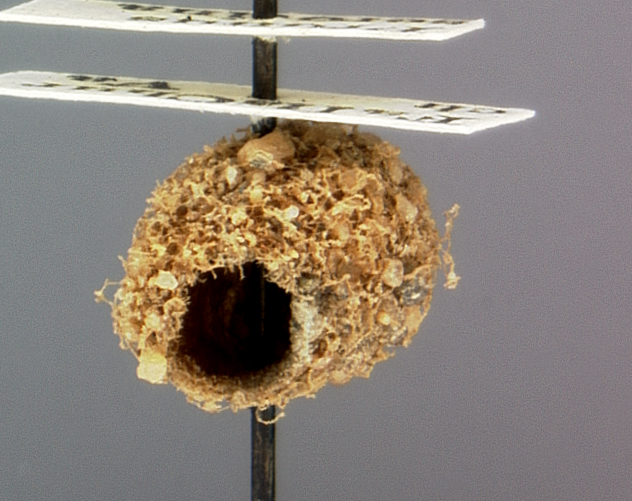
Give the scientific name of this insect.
Sterictiphora serotina
